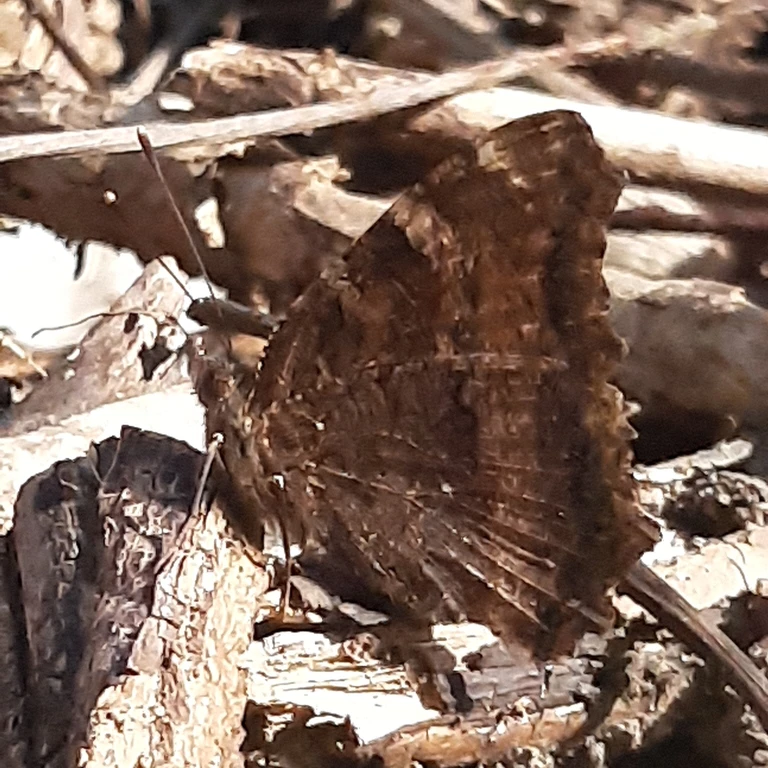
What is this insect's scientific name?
Nymphalis polychloros
